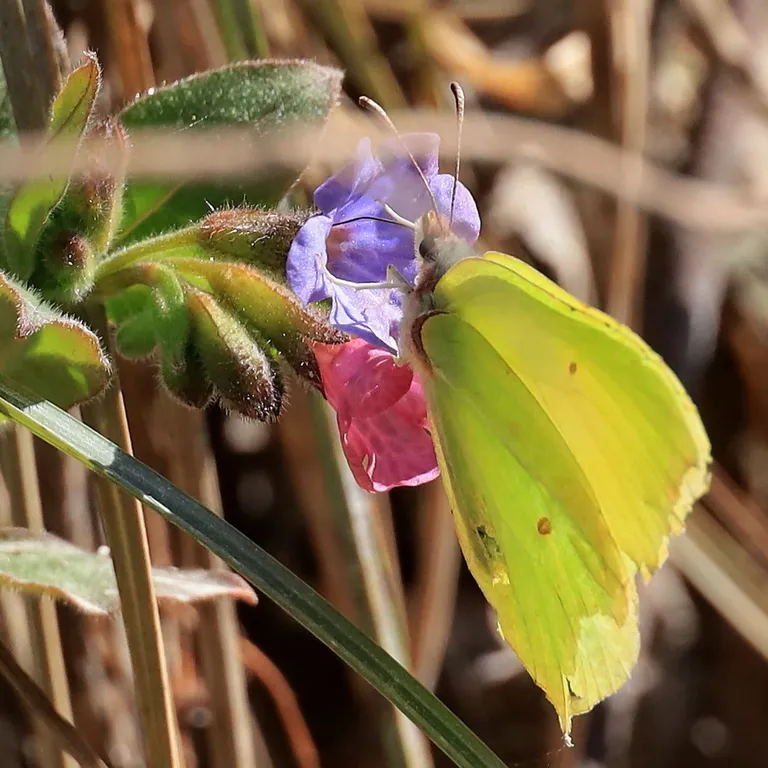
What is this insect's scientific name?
Gonepteryx rhamni
